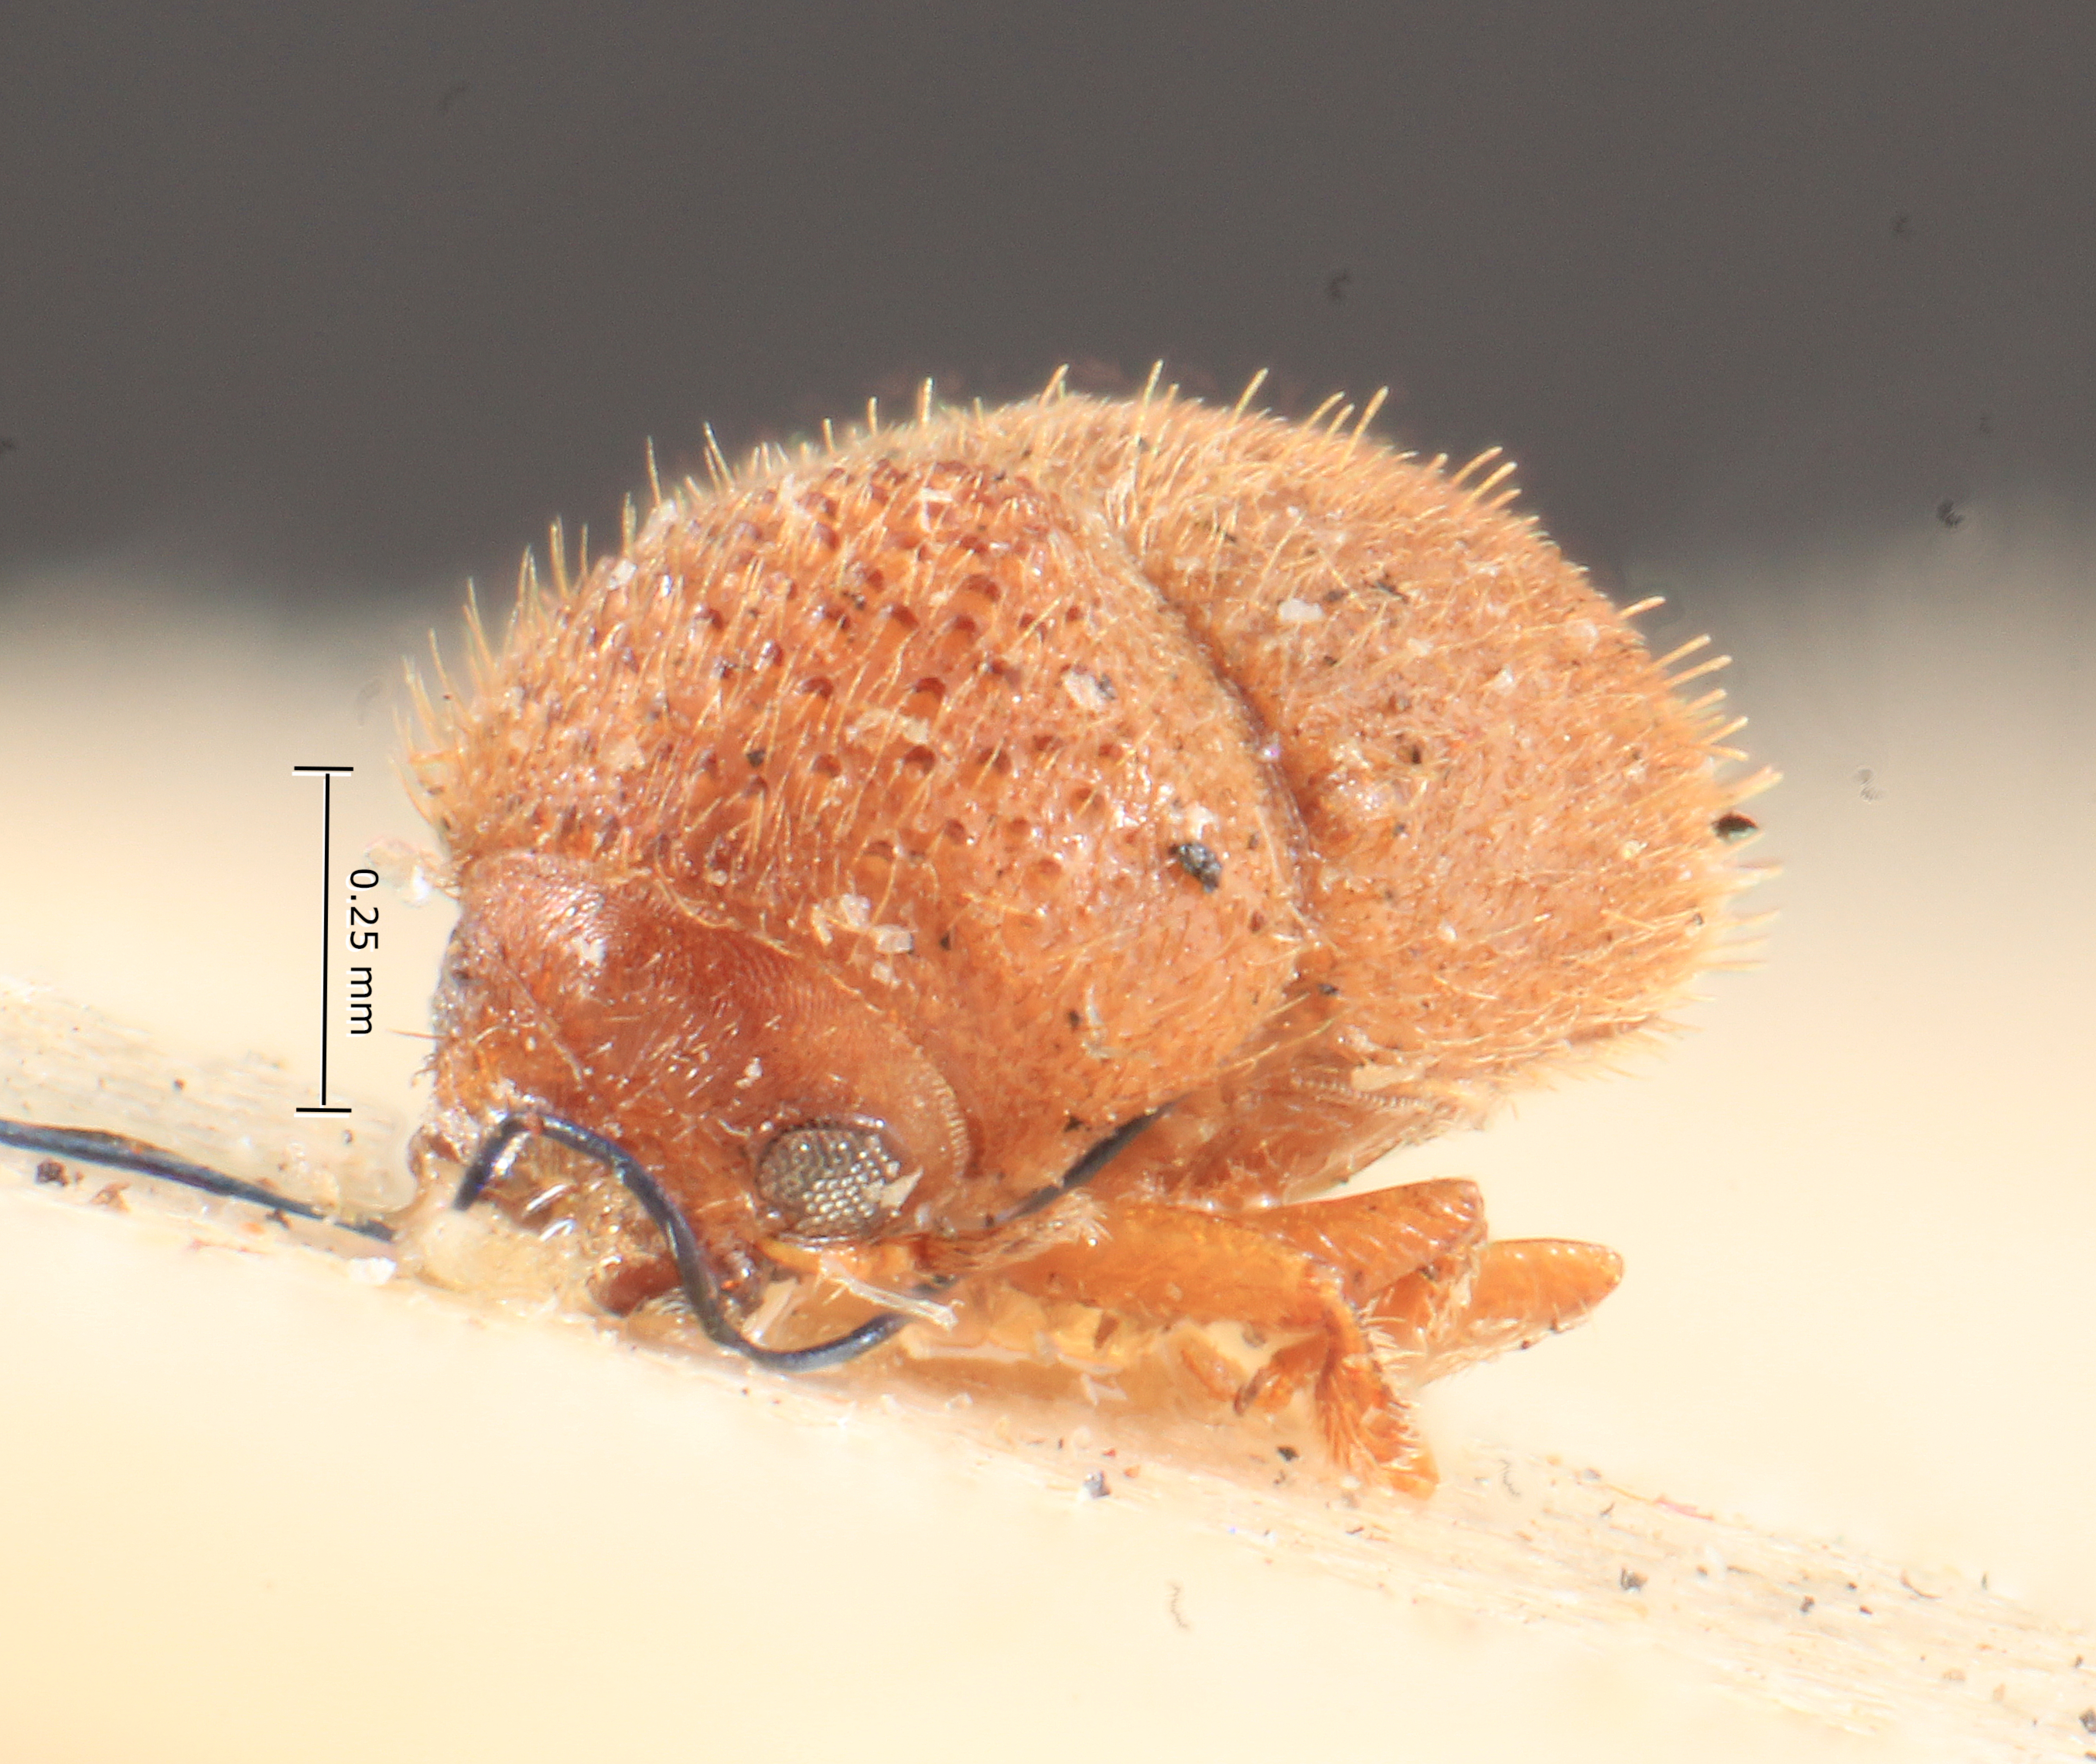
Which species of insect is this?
Cryphalus angustior
